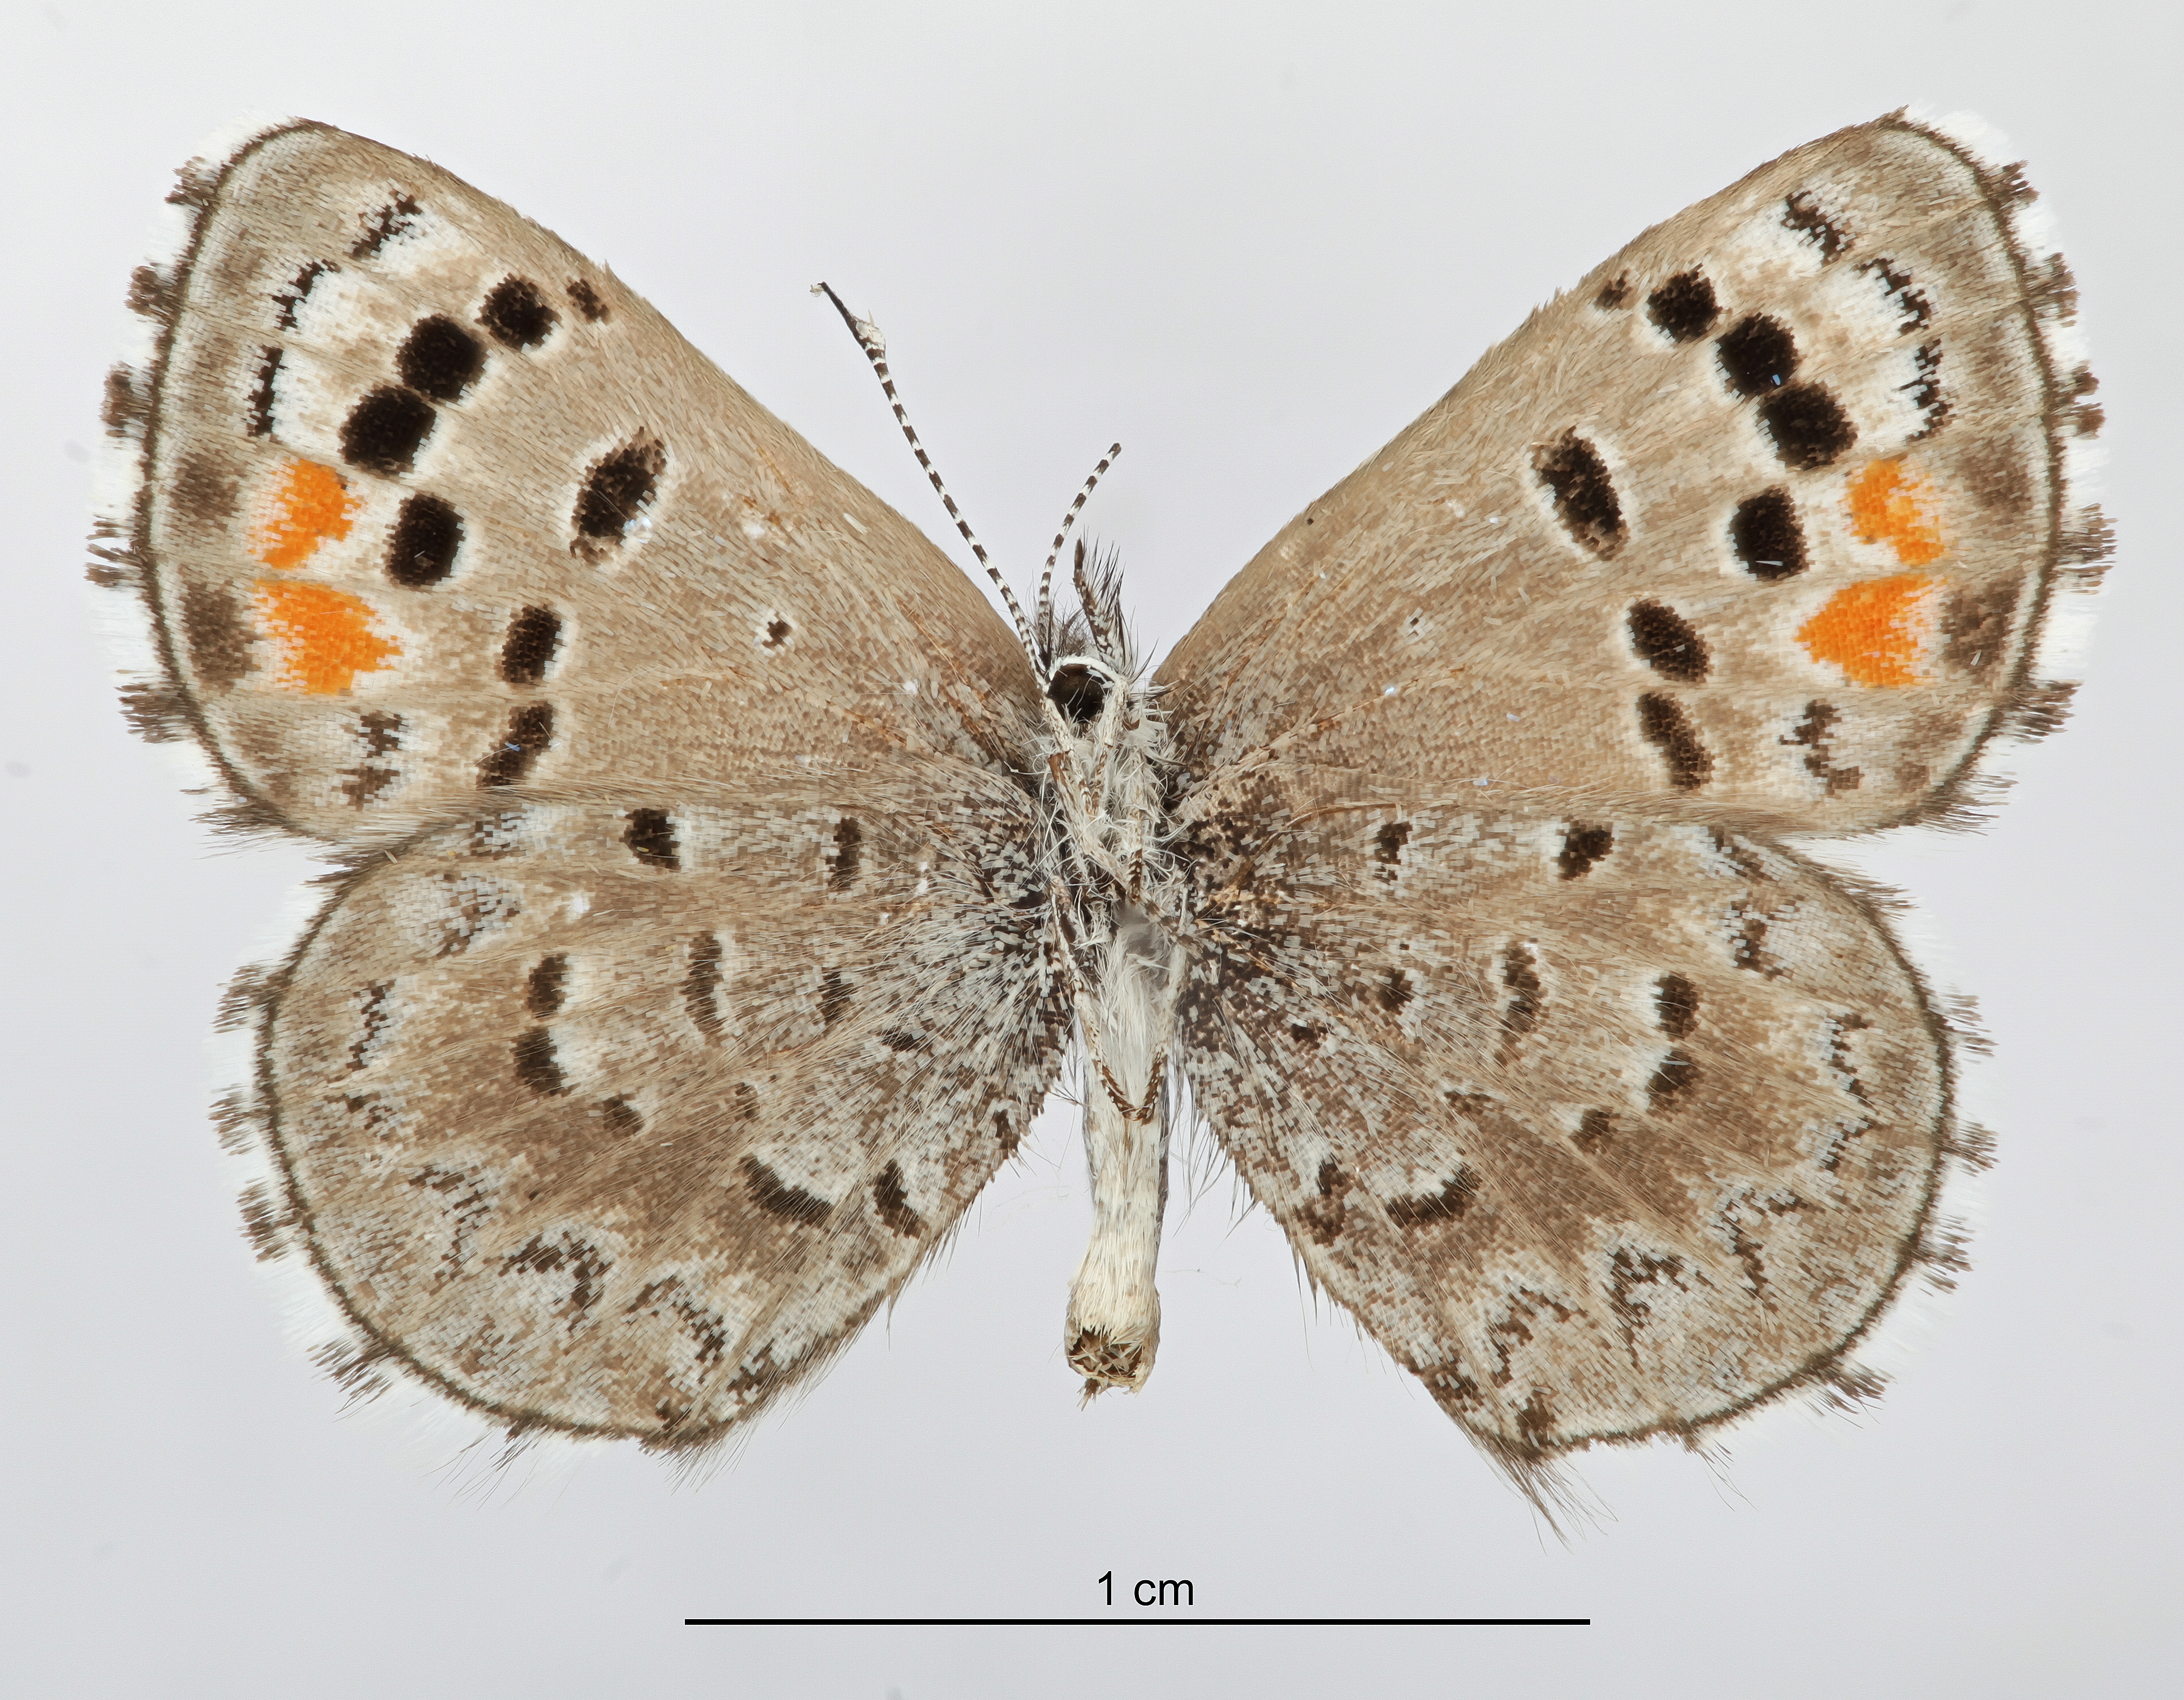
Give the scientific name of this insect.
Philotes sonorensis
